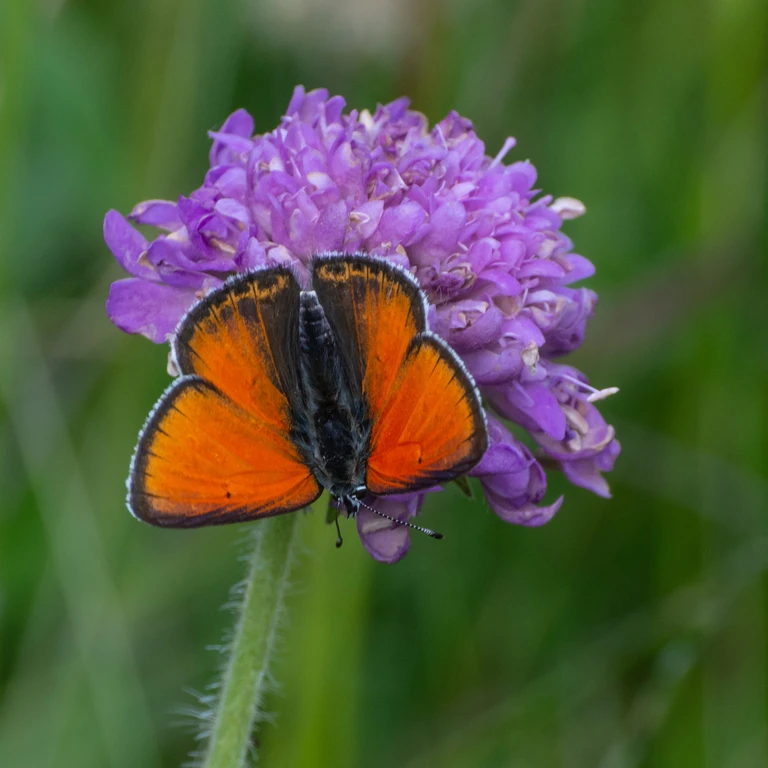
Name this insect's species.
Lycaena hippothoe (also Palaeochrysophanus hippothoe)
